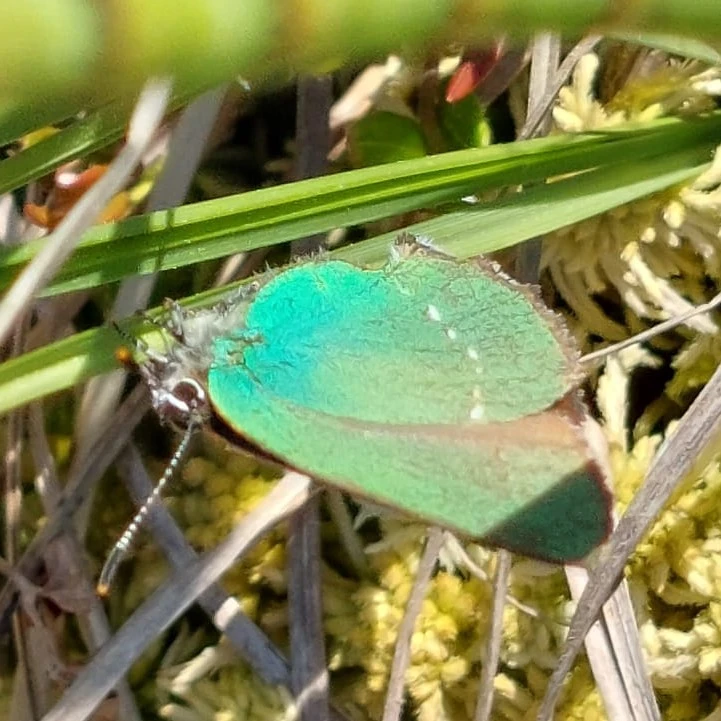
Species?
Callophrys rubi
